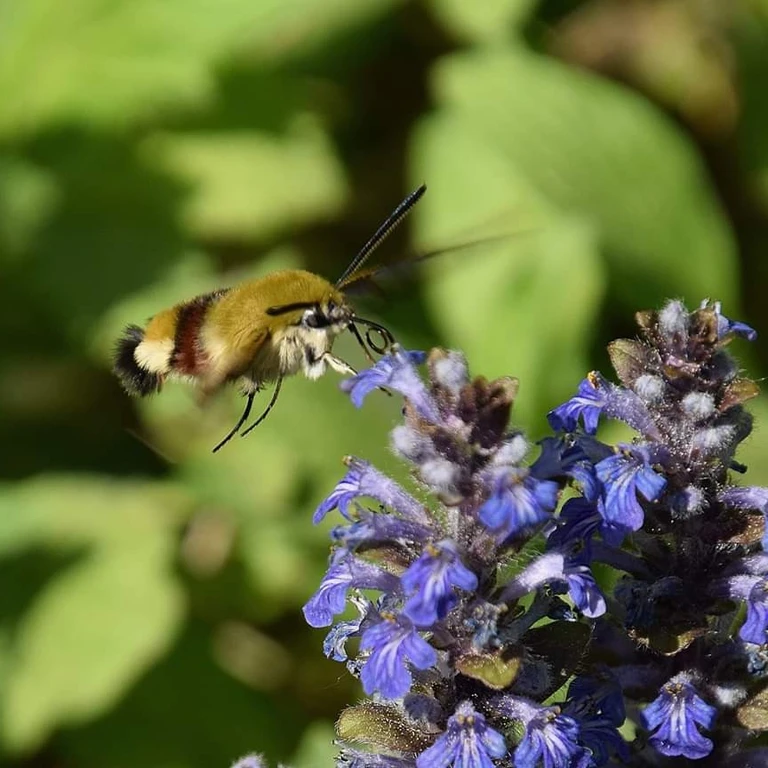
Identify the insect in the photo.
Hemaris fuciformis
